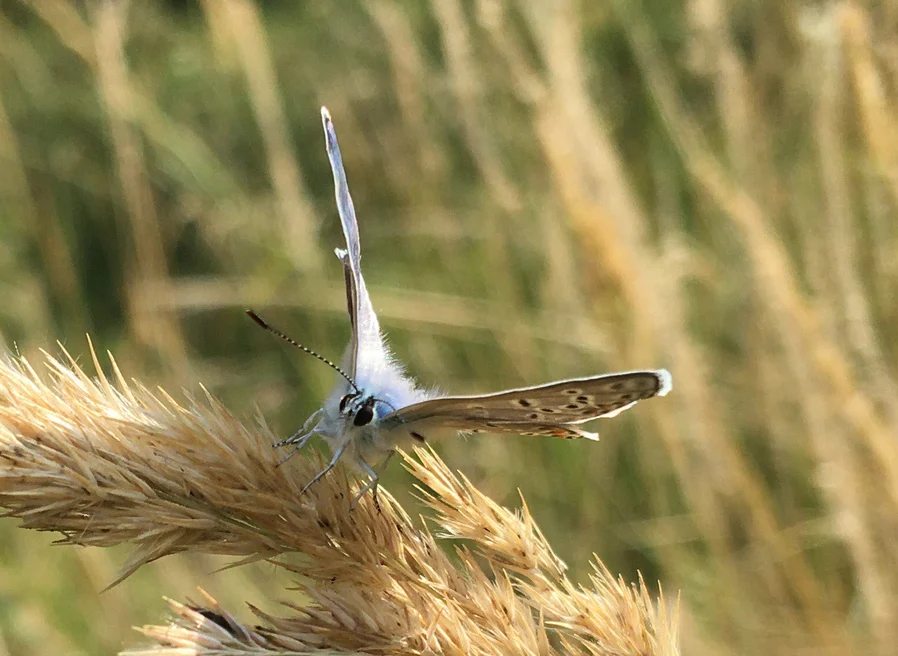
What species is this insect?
Polyommatus icarus
